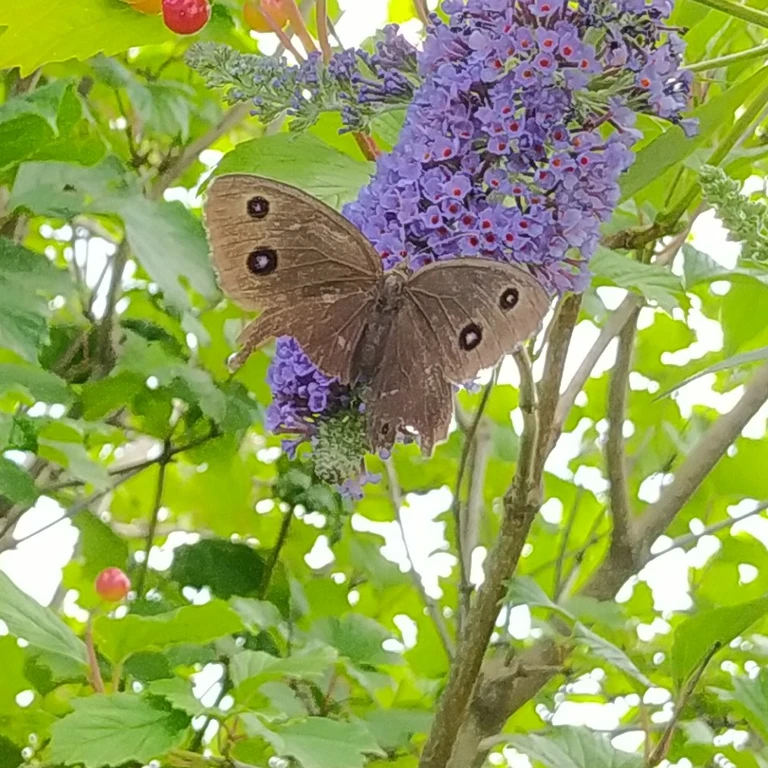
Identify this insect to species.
Minois dryas
